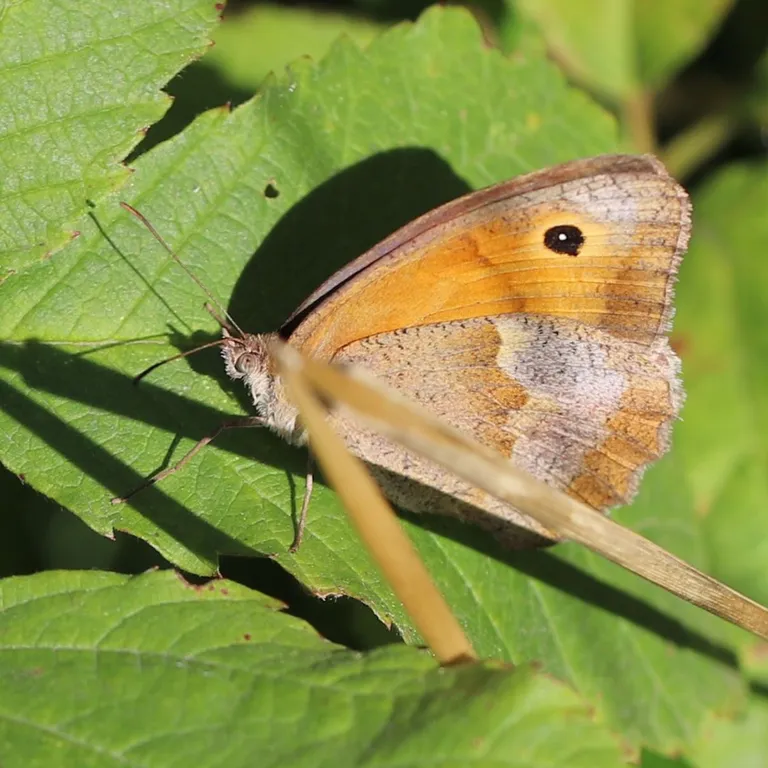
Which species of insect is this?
Maniola jurtina
